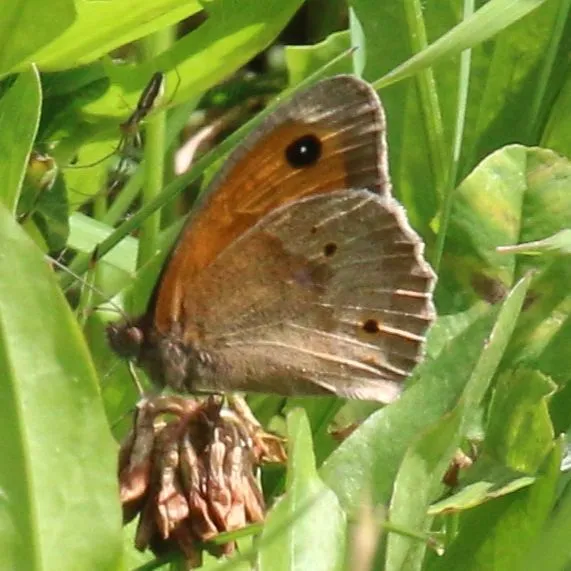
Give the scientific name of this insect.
Maniola jurtina
